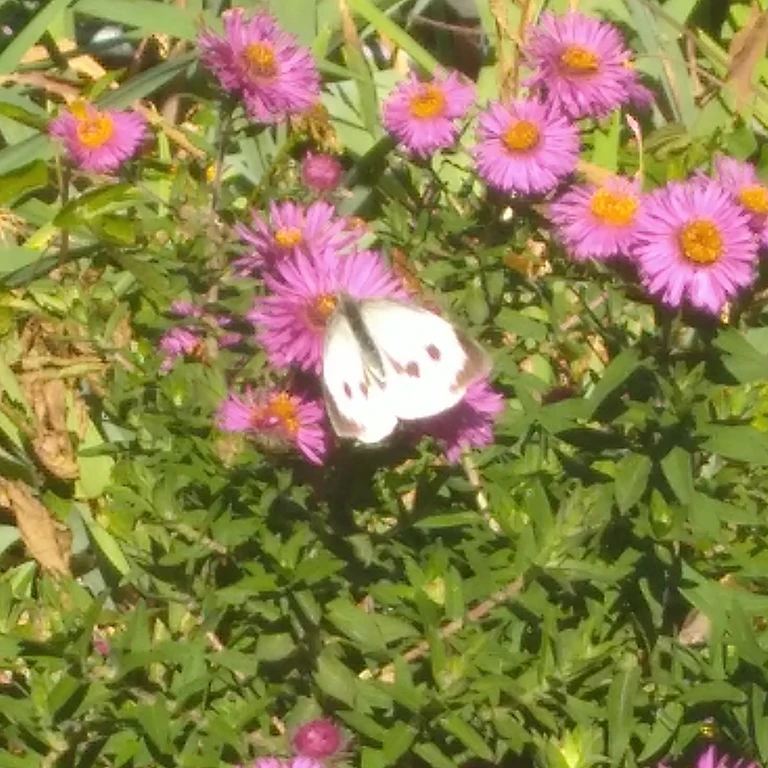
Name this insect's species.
Pieris brassicae
